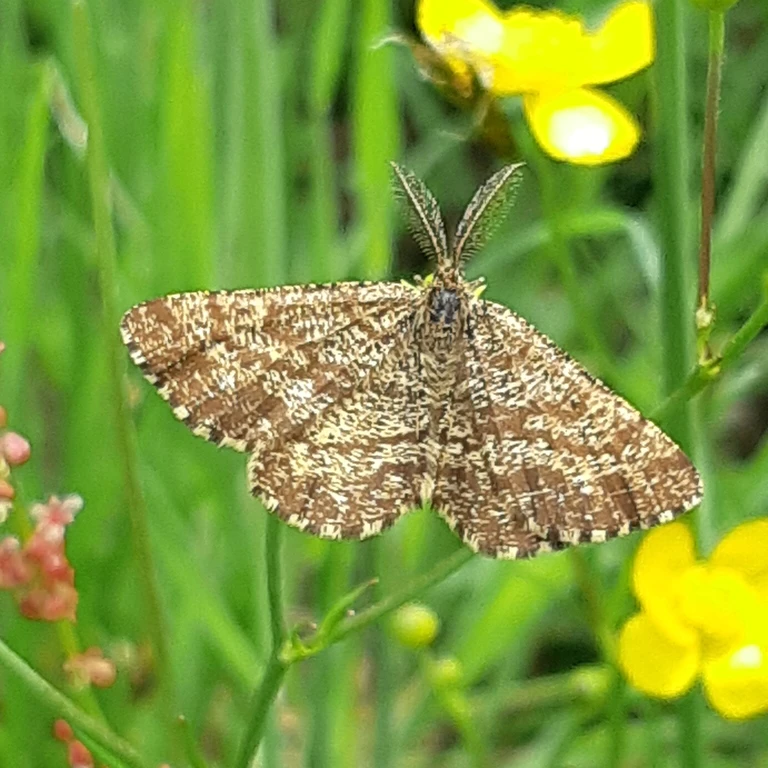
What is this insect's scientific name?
Ematurga atomaria
